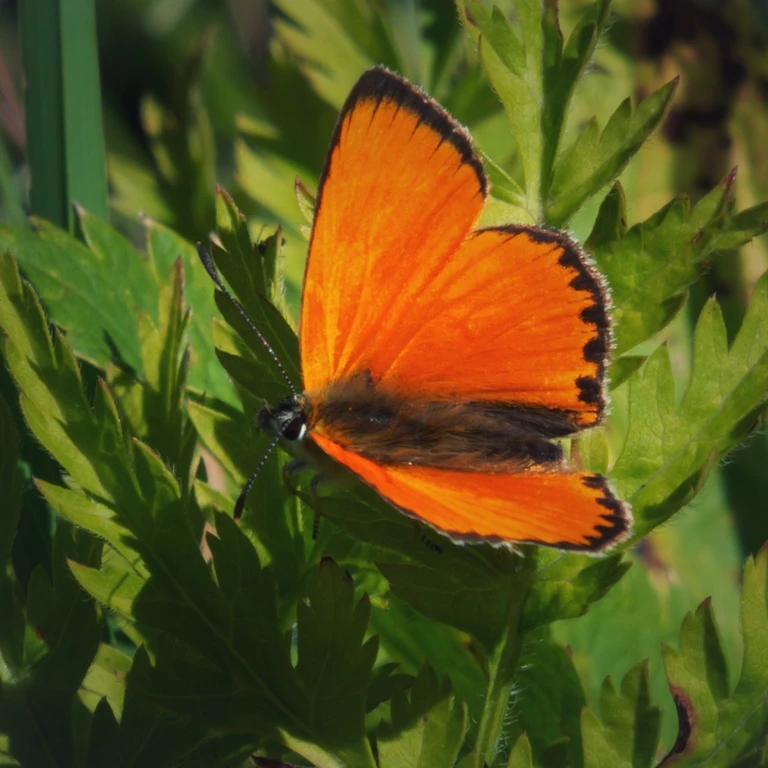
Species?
Lycaena virgaureae
